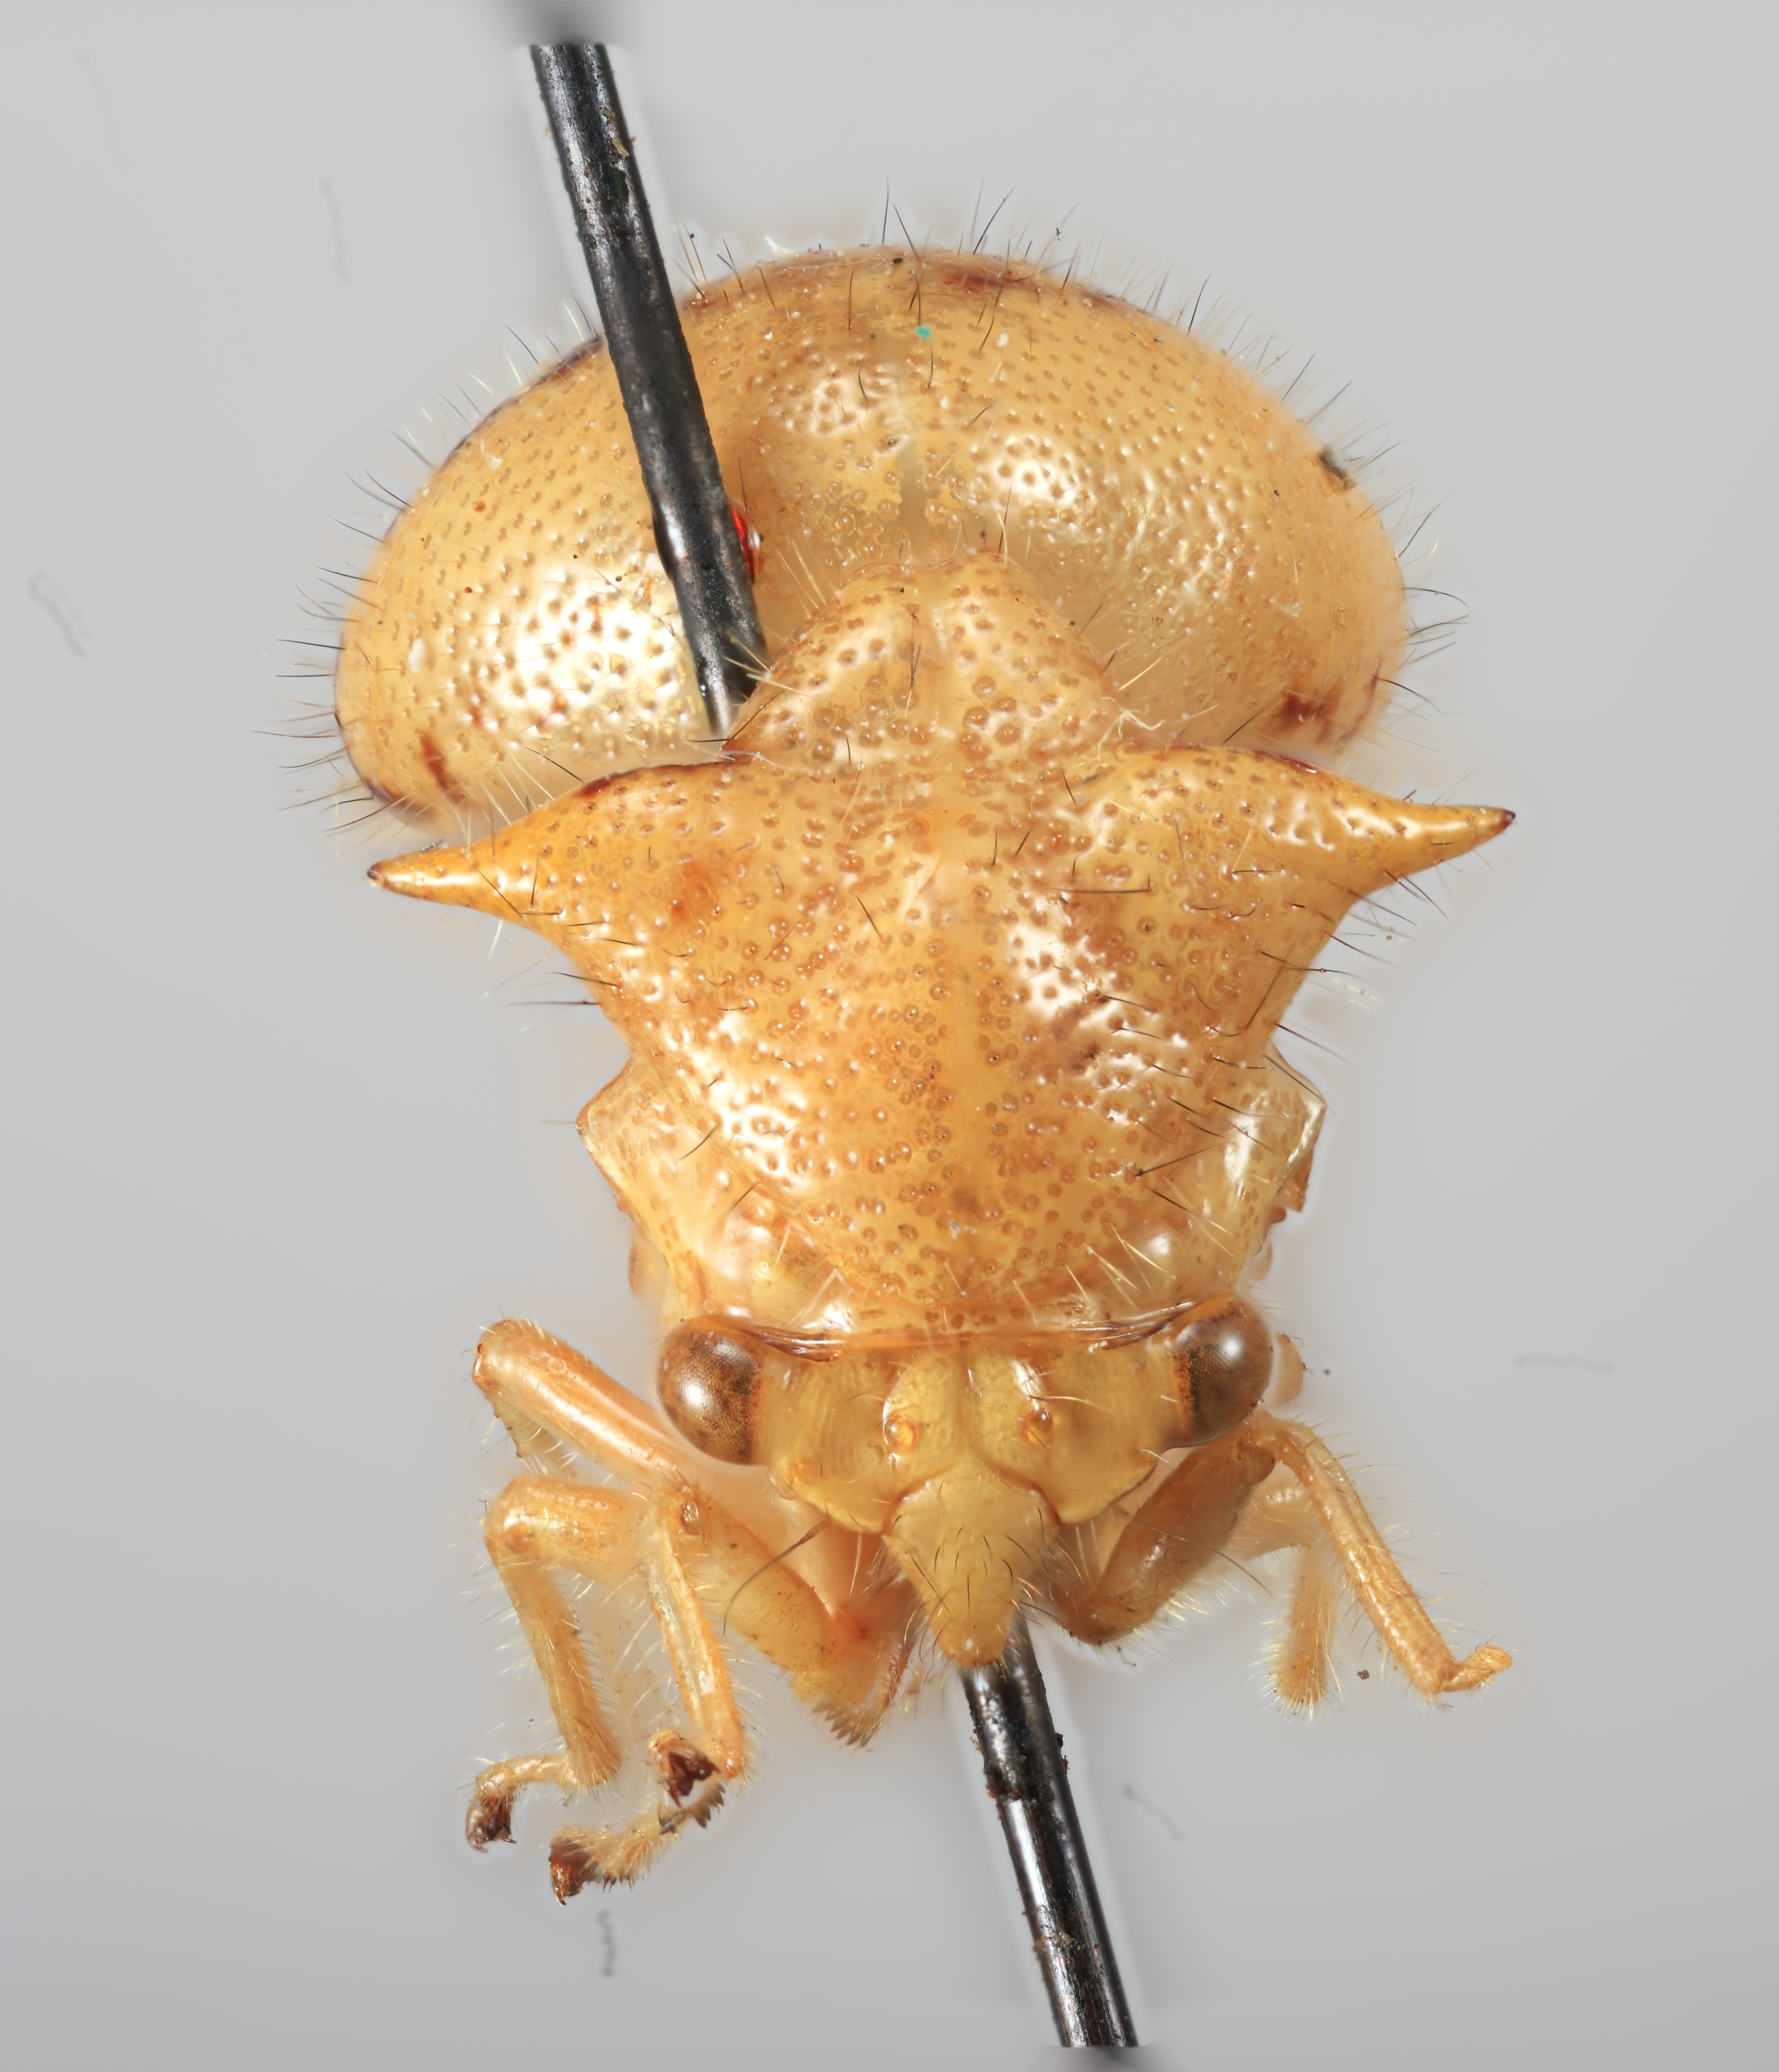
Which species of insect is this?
Poppea kovari
